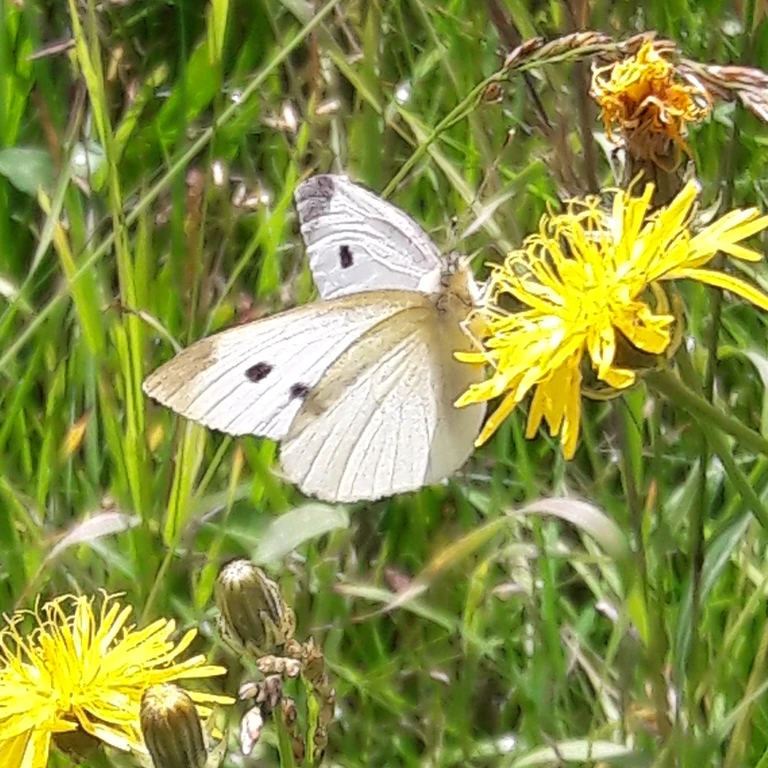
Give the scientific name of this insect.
Pieris rapae
